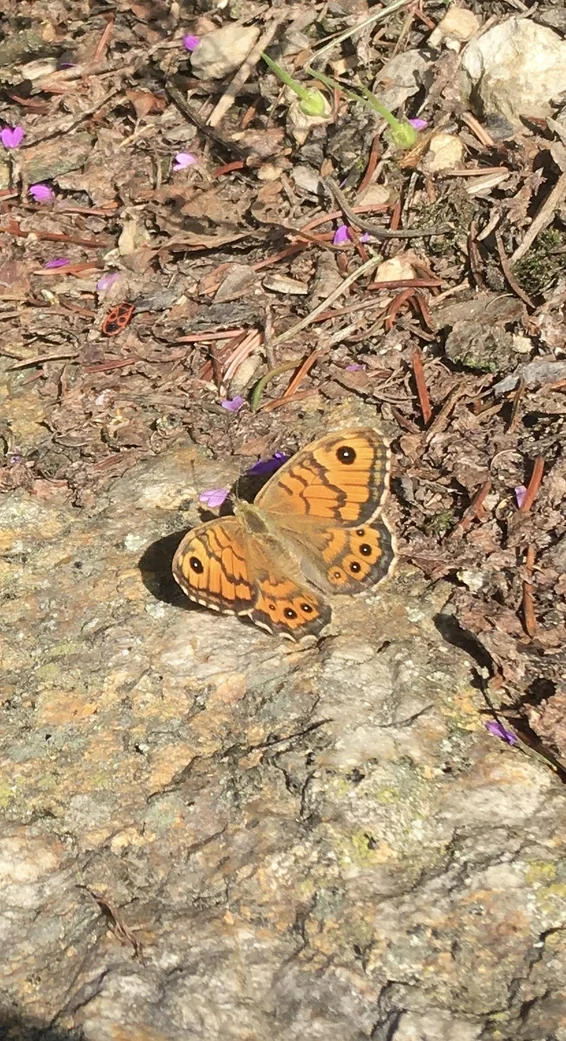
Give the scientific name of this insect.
Lasiommata megera (also Pararge megera)
